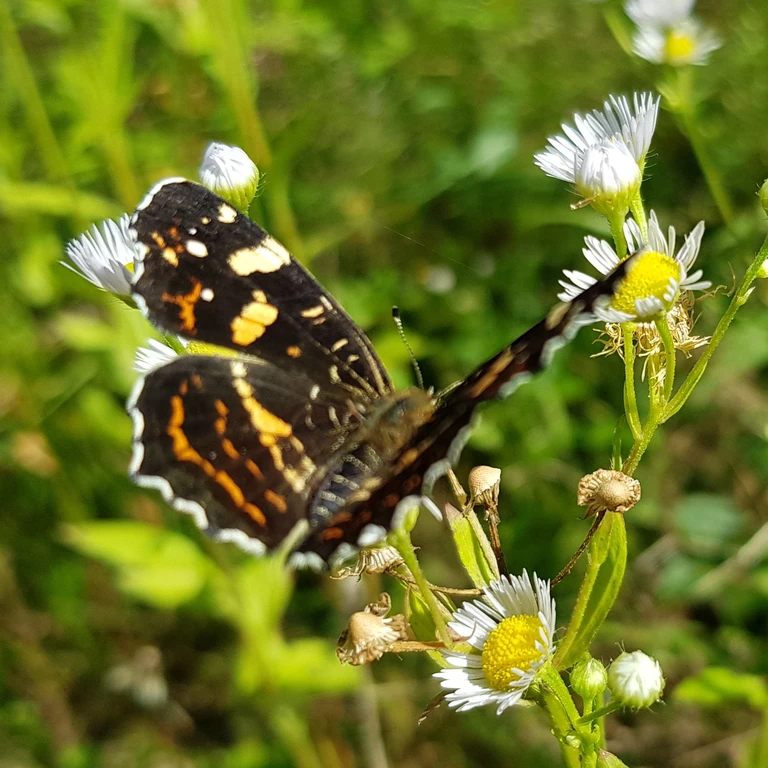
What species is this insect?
Araschnia levana
